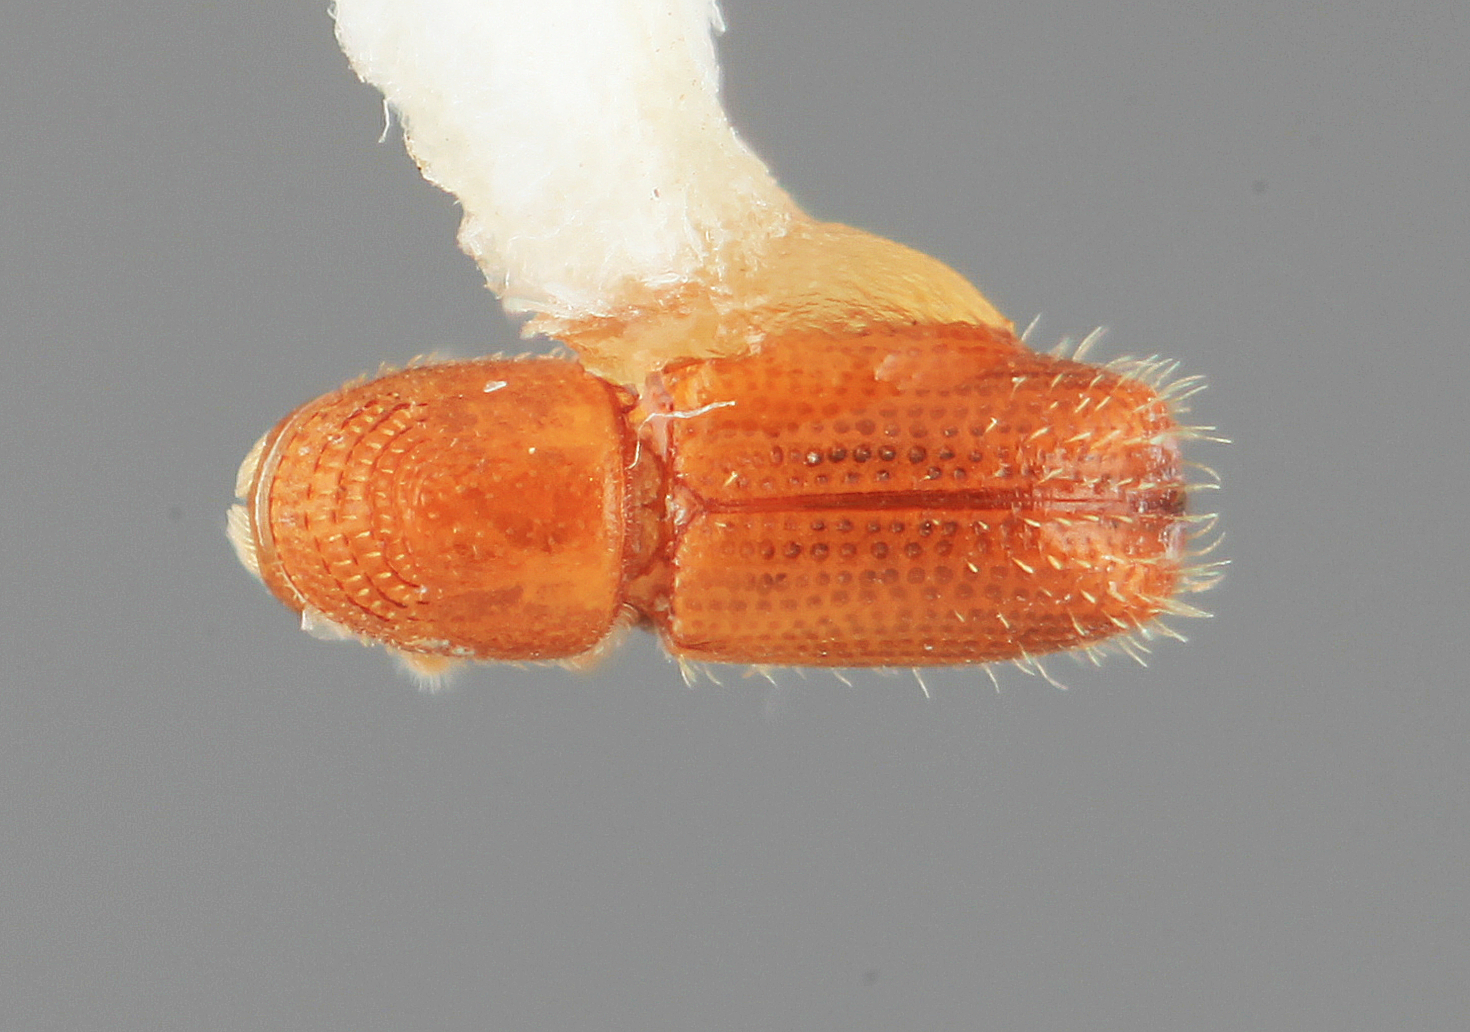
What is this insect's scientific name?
Pityophthorus anacardii
